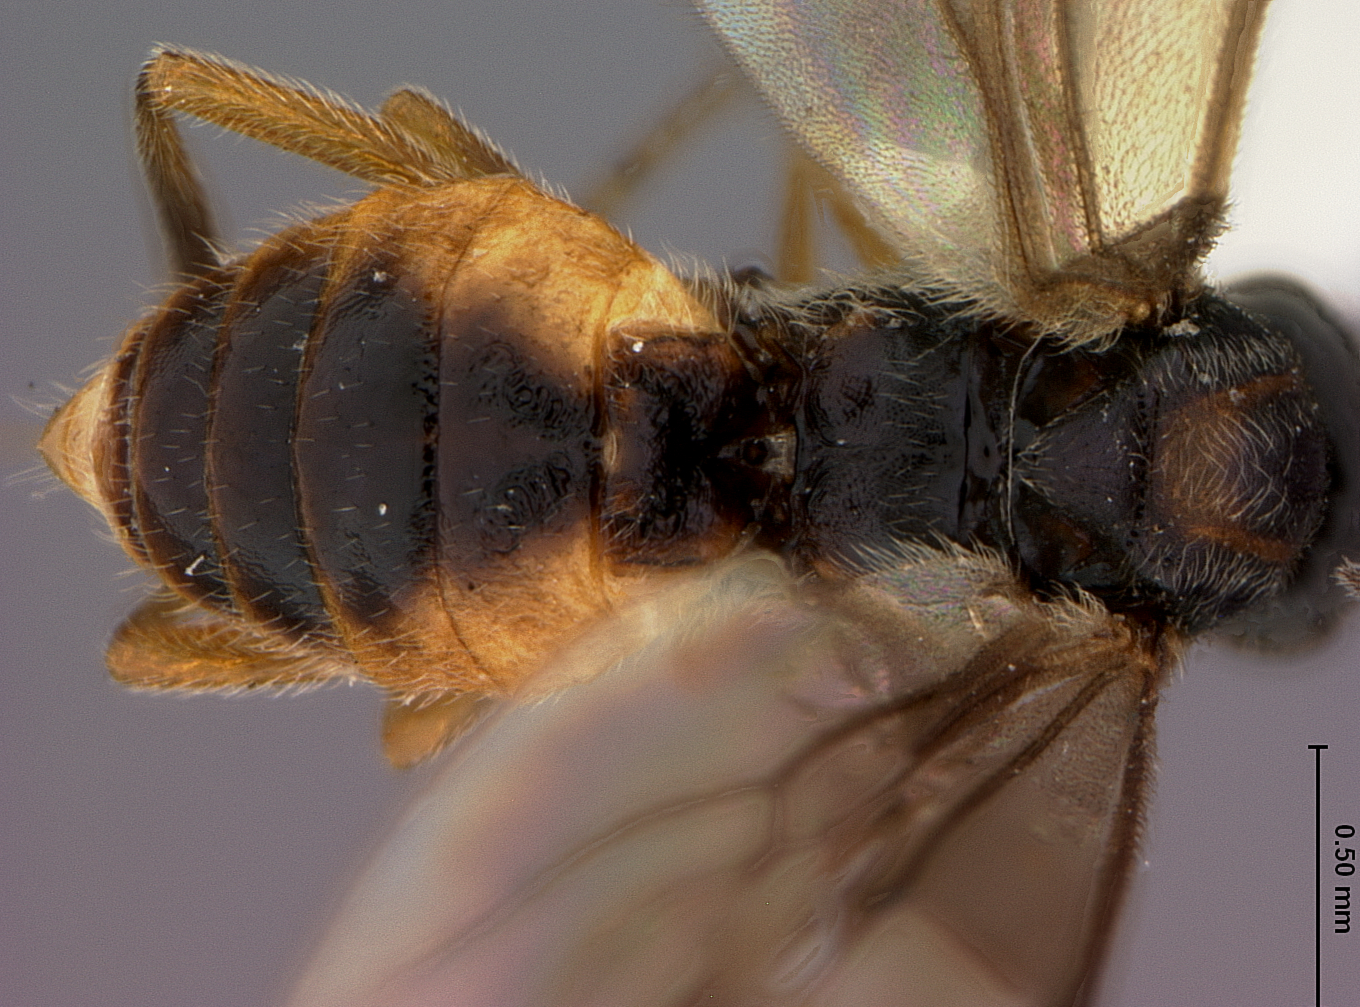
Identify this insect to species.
Bracon acrobasidis
